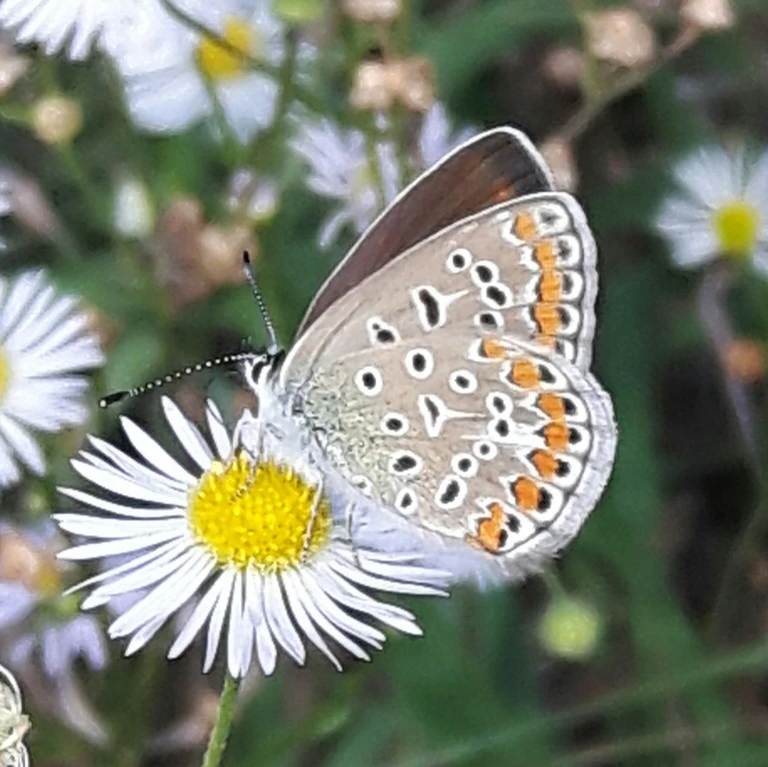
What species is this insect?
Polyommatus icarus
